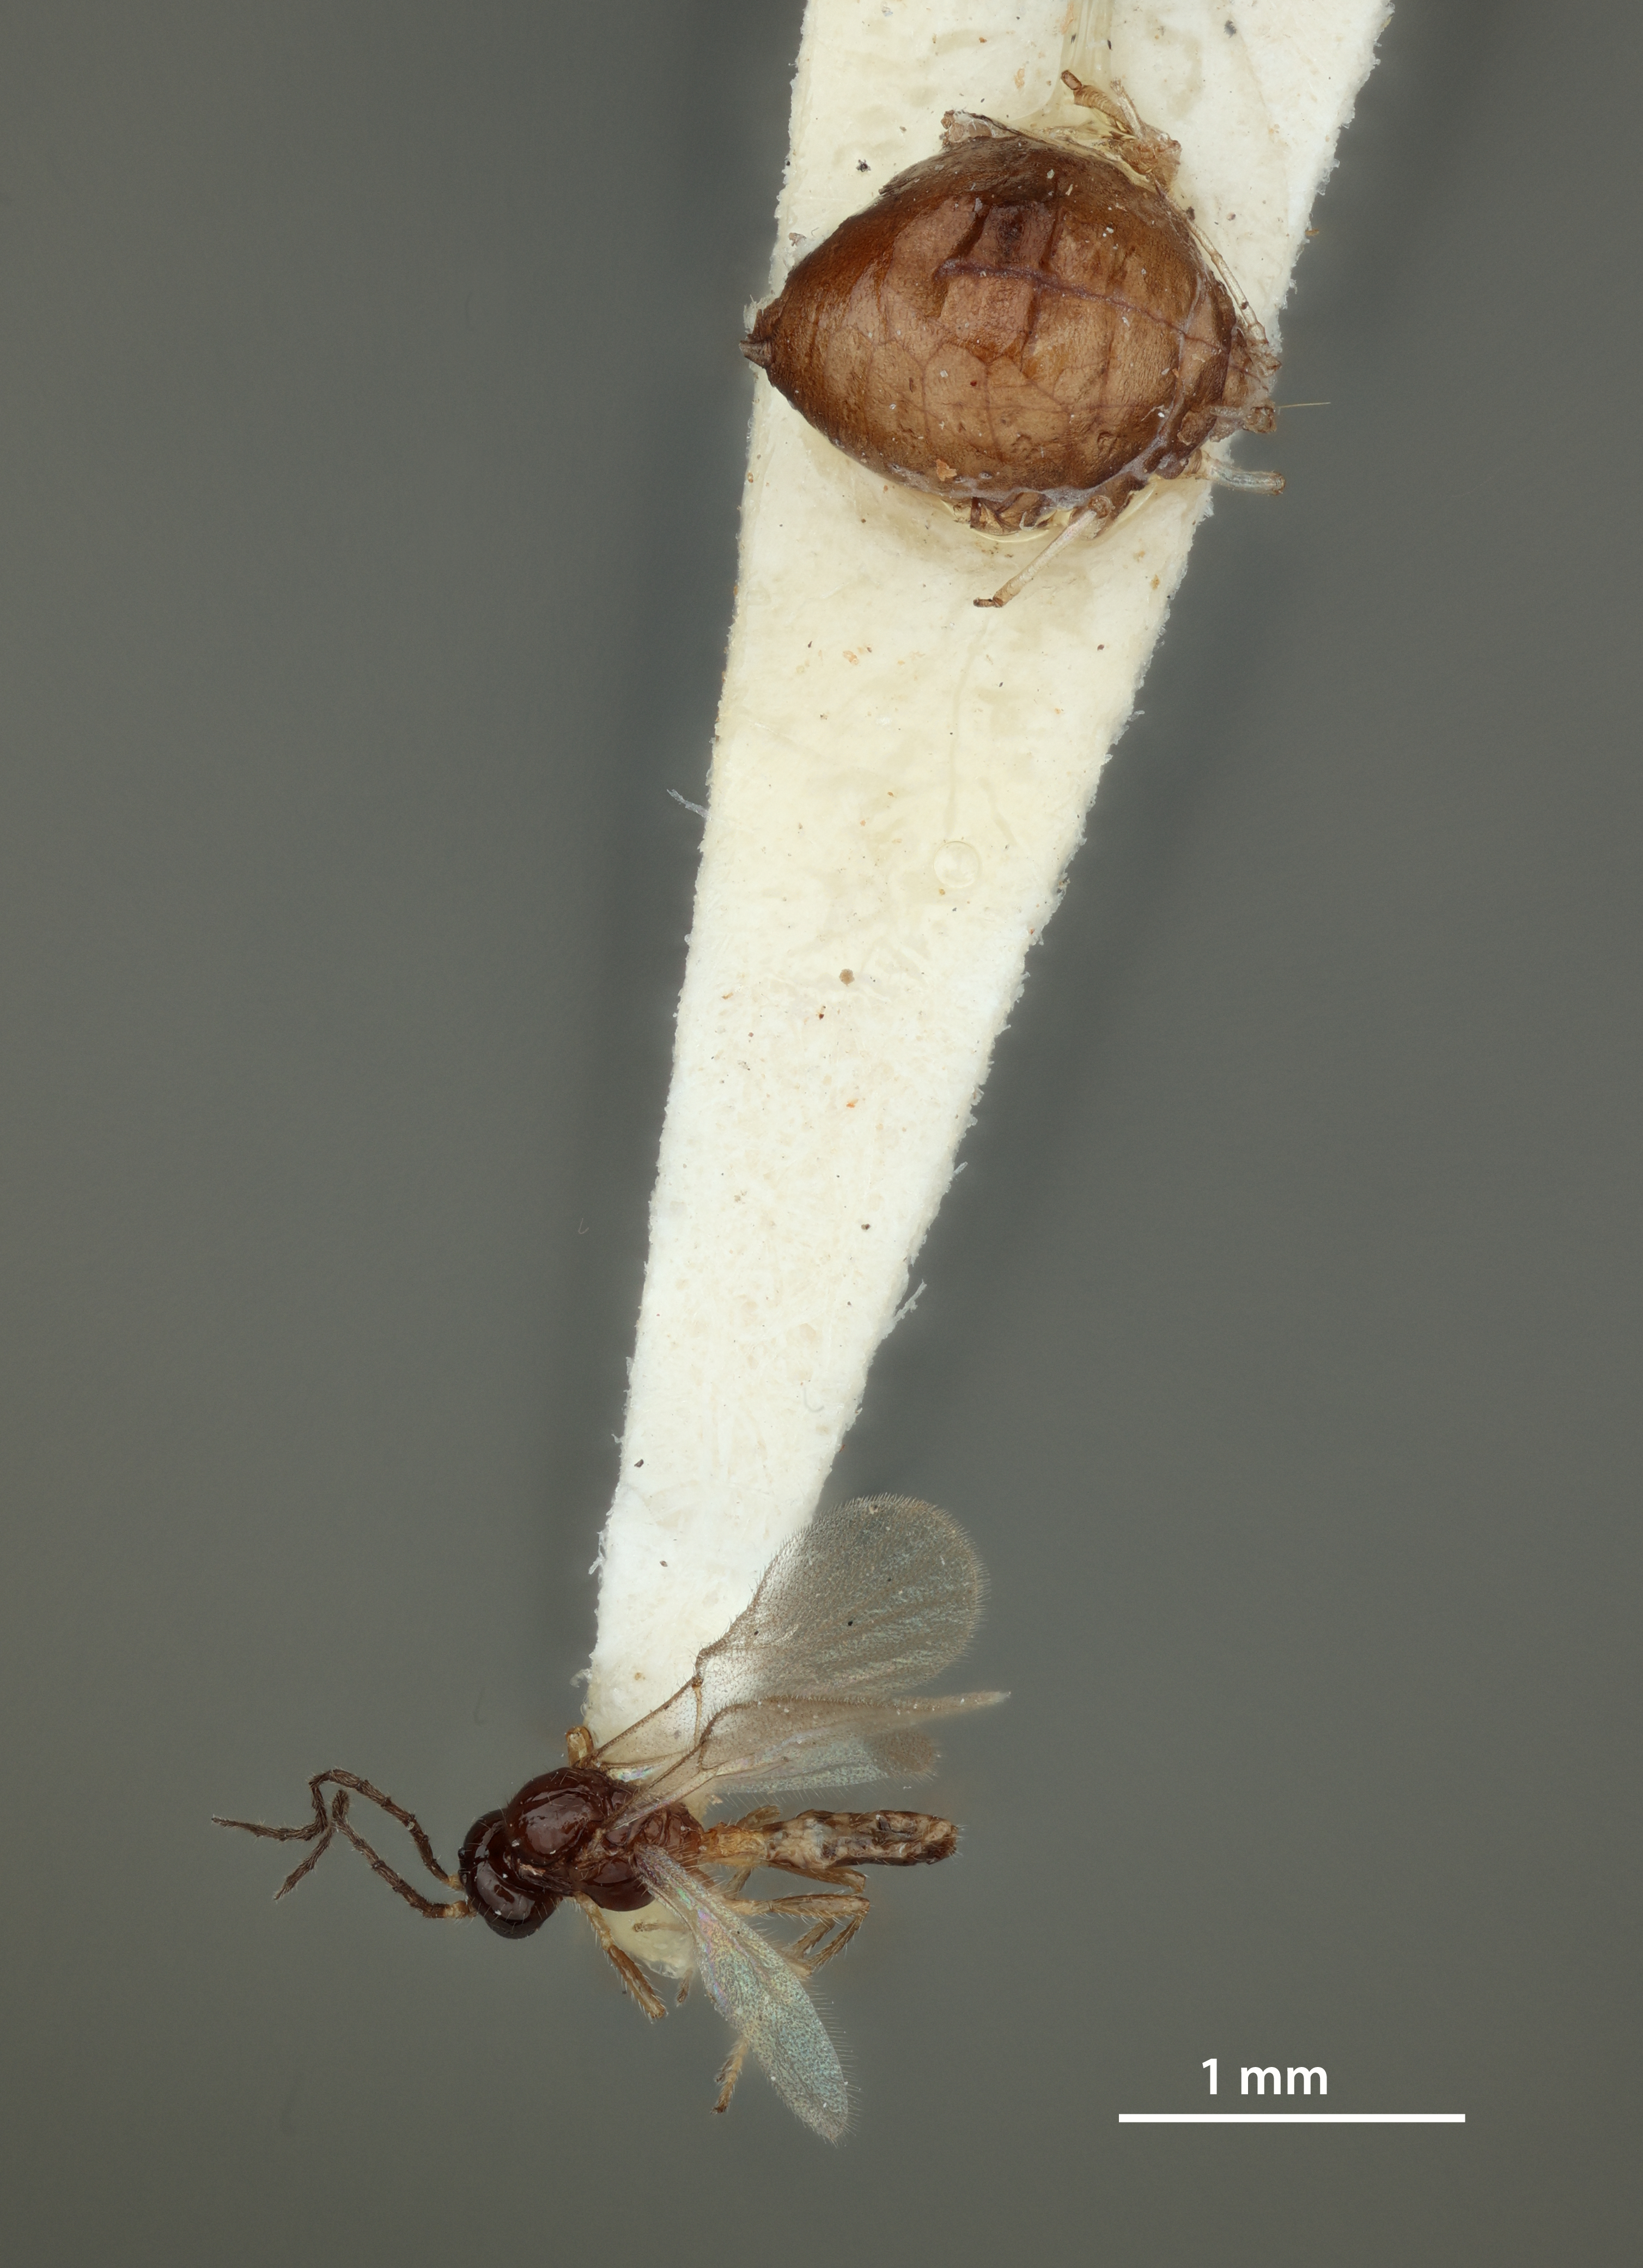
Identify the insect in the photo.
Monoctonus similis
